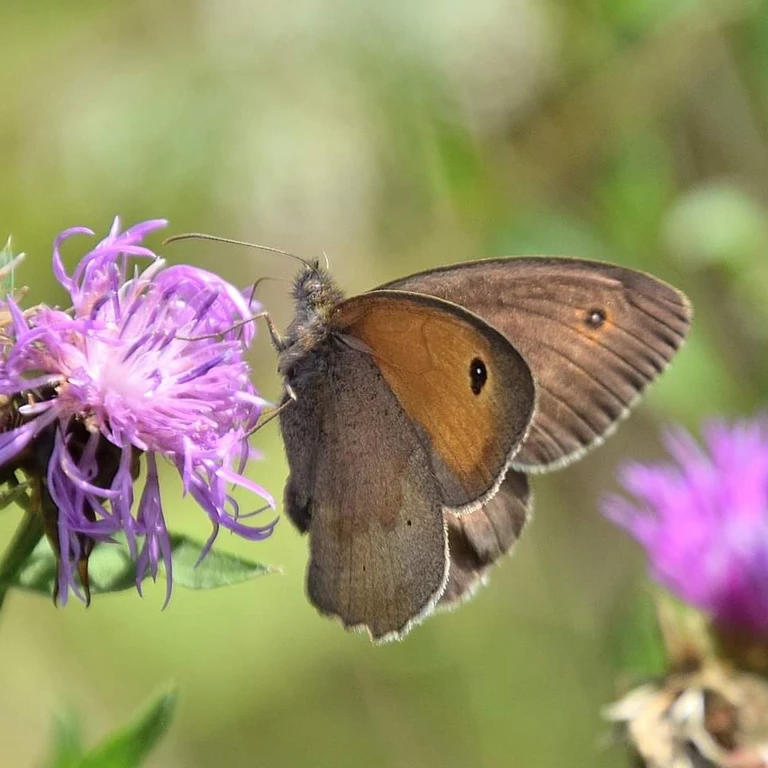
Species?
Maniola jurtina
